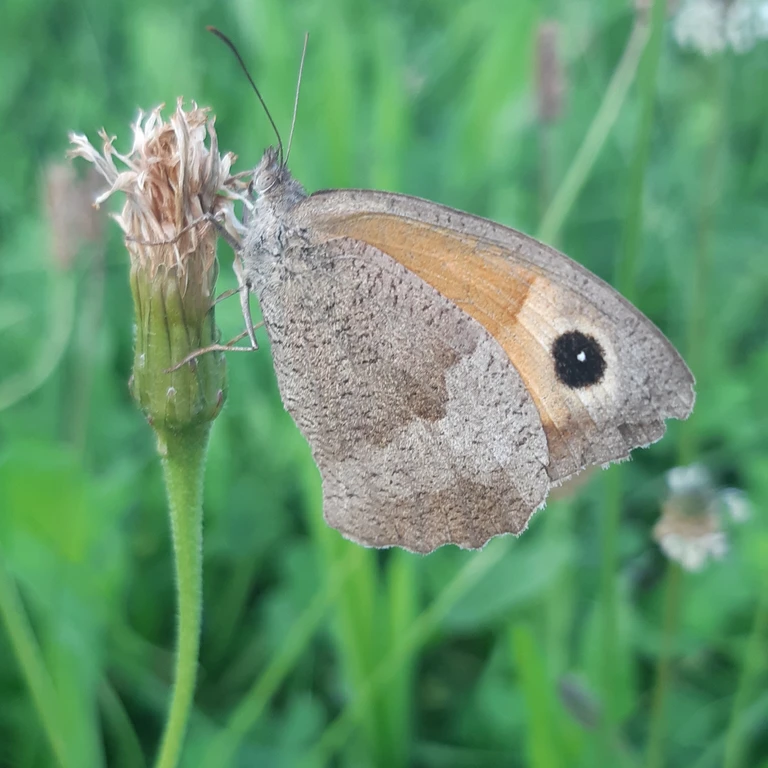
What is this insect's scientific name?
Maniola jurtina
